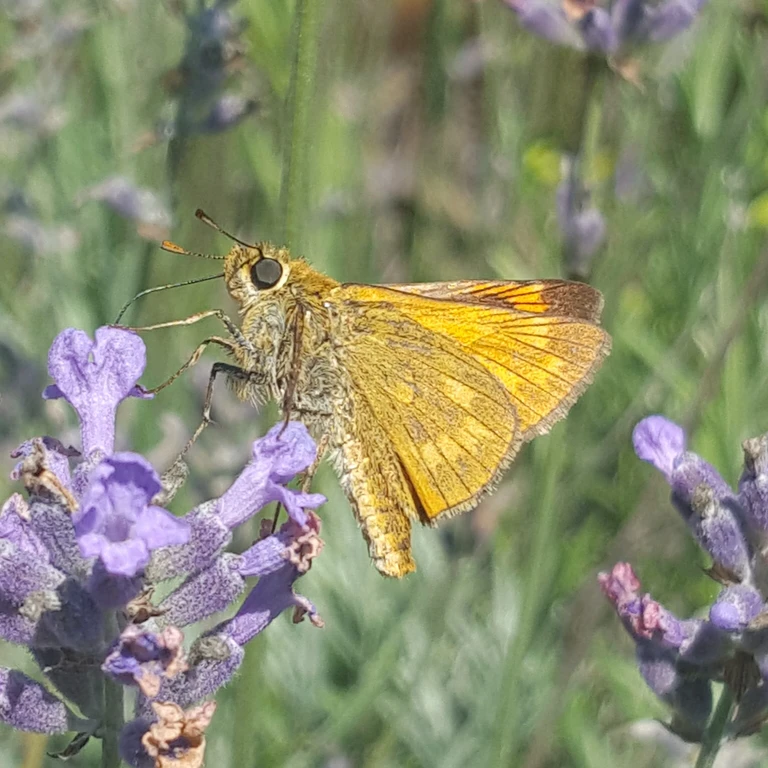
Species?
Ochlodes sylvanus (also Ochlodes venata)
